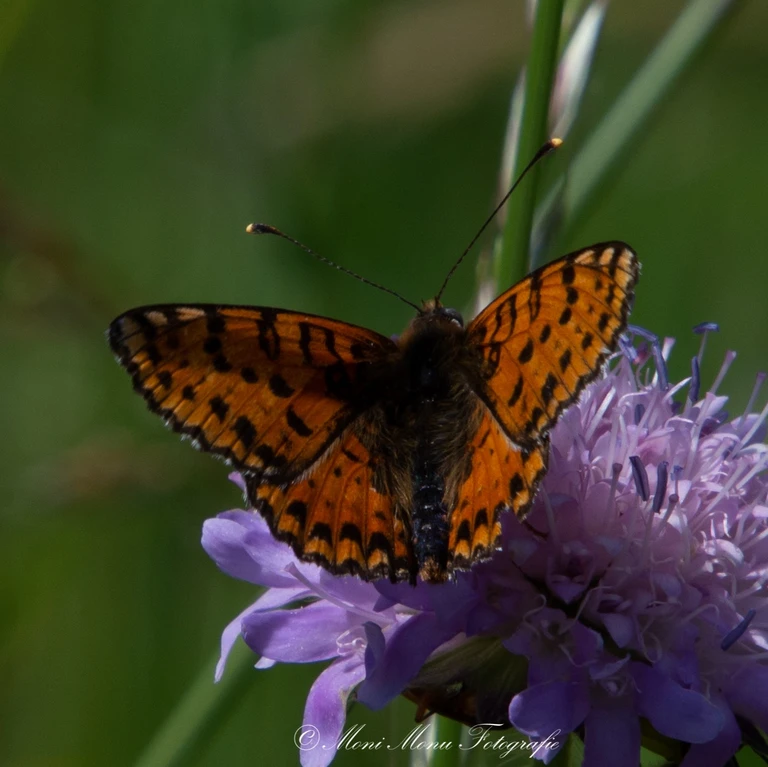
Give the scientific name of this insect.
Melitaea didyma
